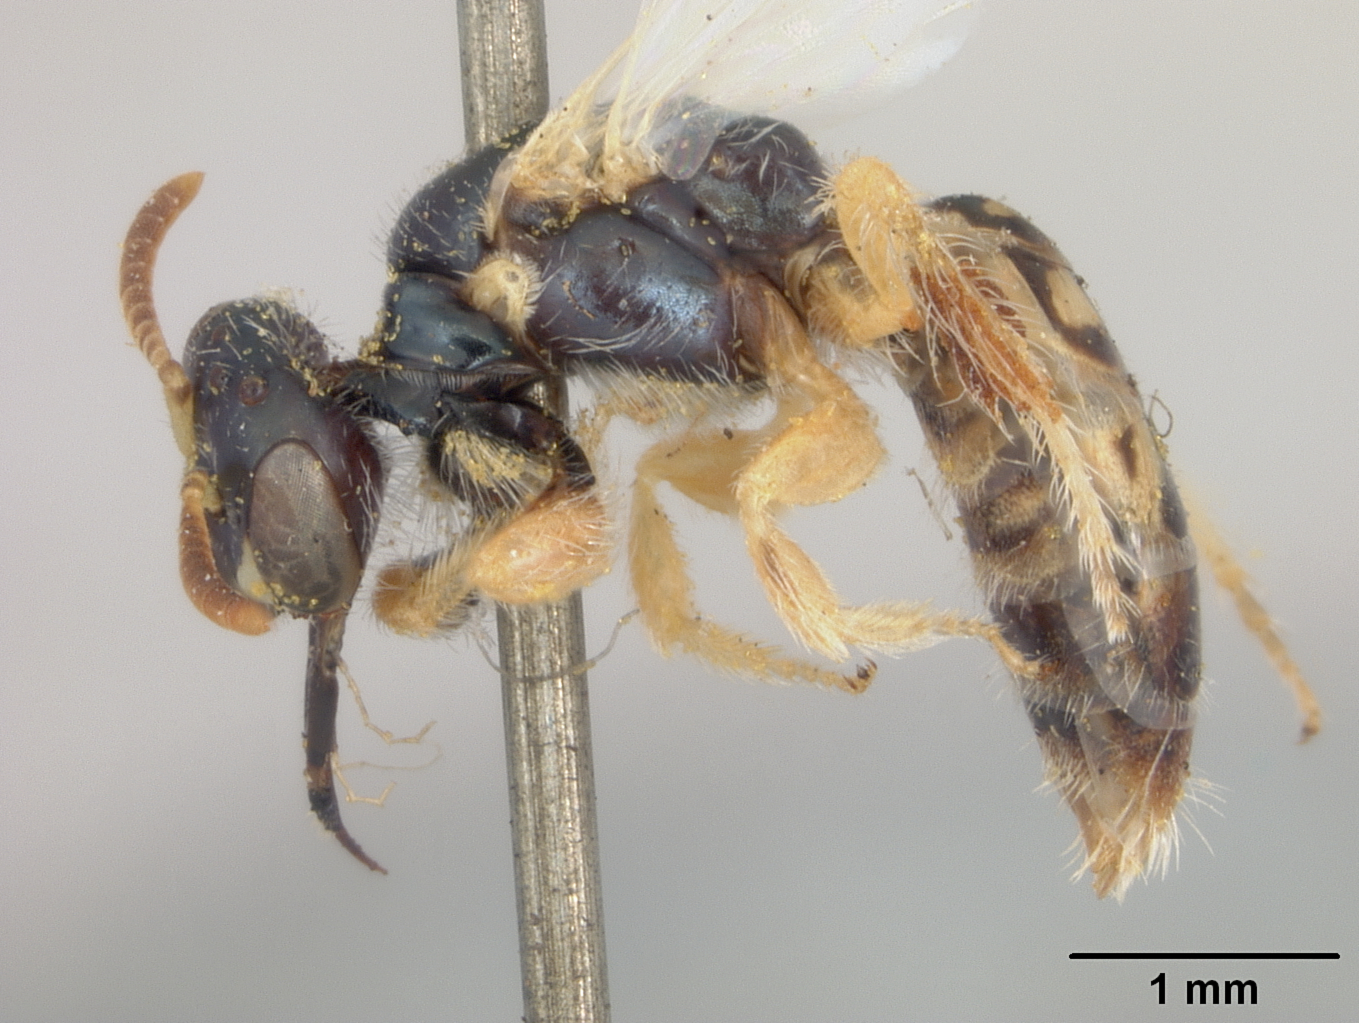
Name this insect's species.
Perdita pallidior
